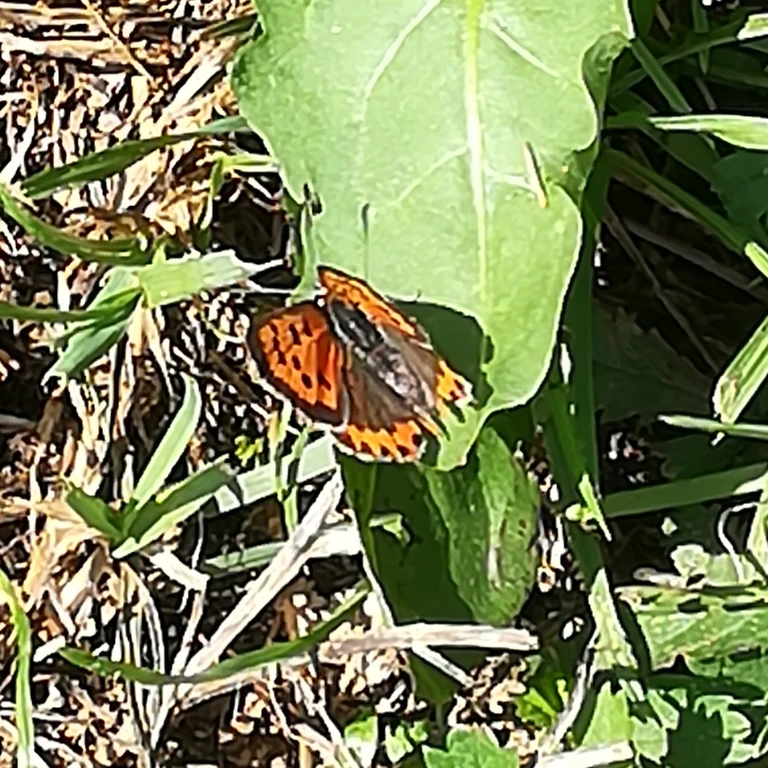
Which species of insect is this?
Lycaena phlaeas
